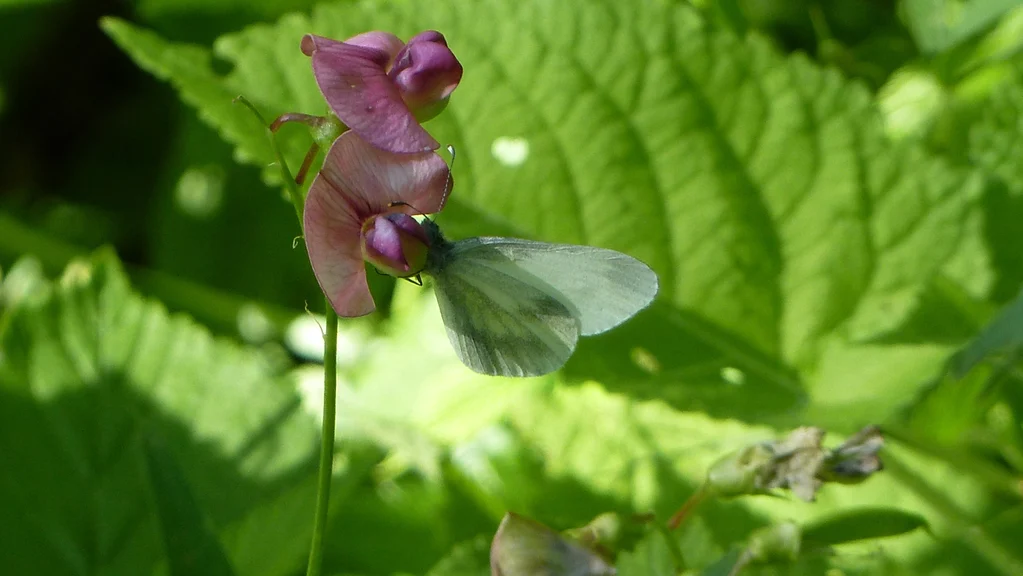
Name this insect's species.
Leptidea sinapis/juvernica
